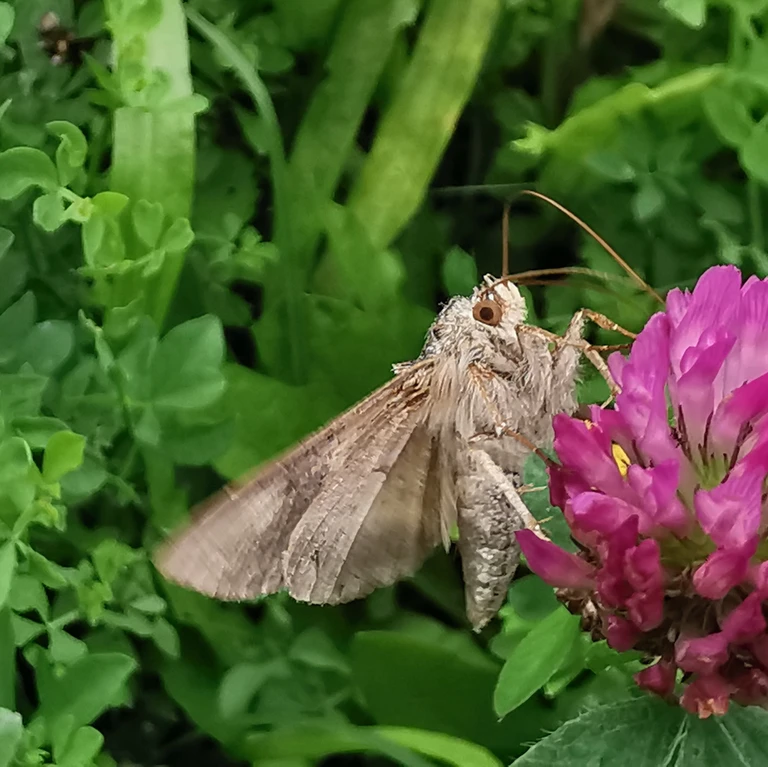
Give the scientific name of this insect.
Autographa gamma
